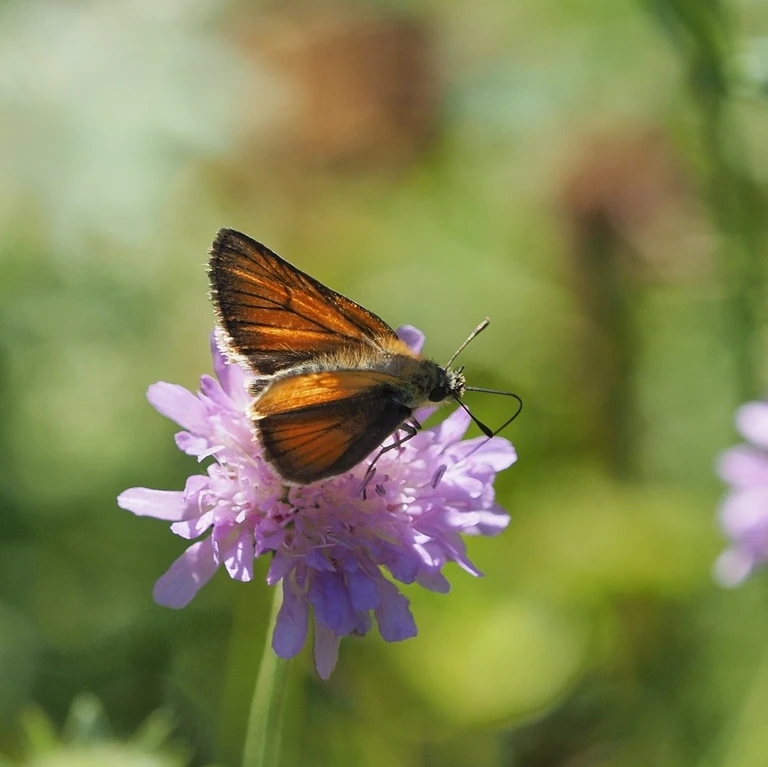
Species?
Thymelicus sylvestris
